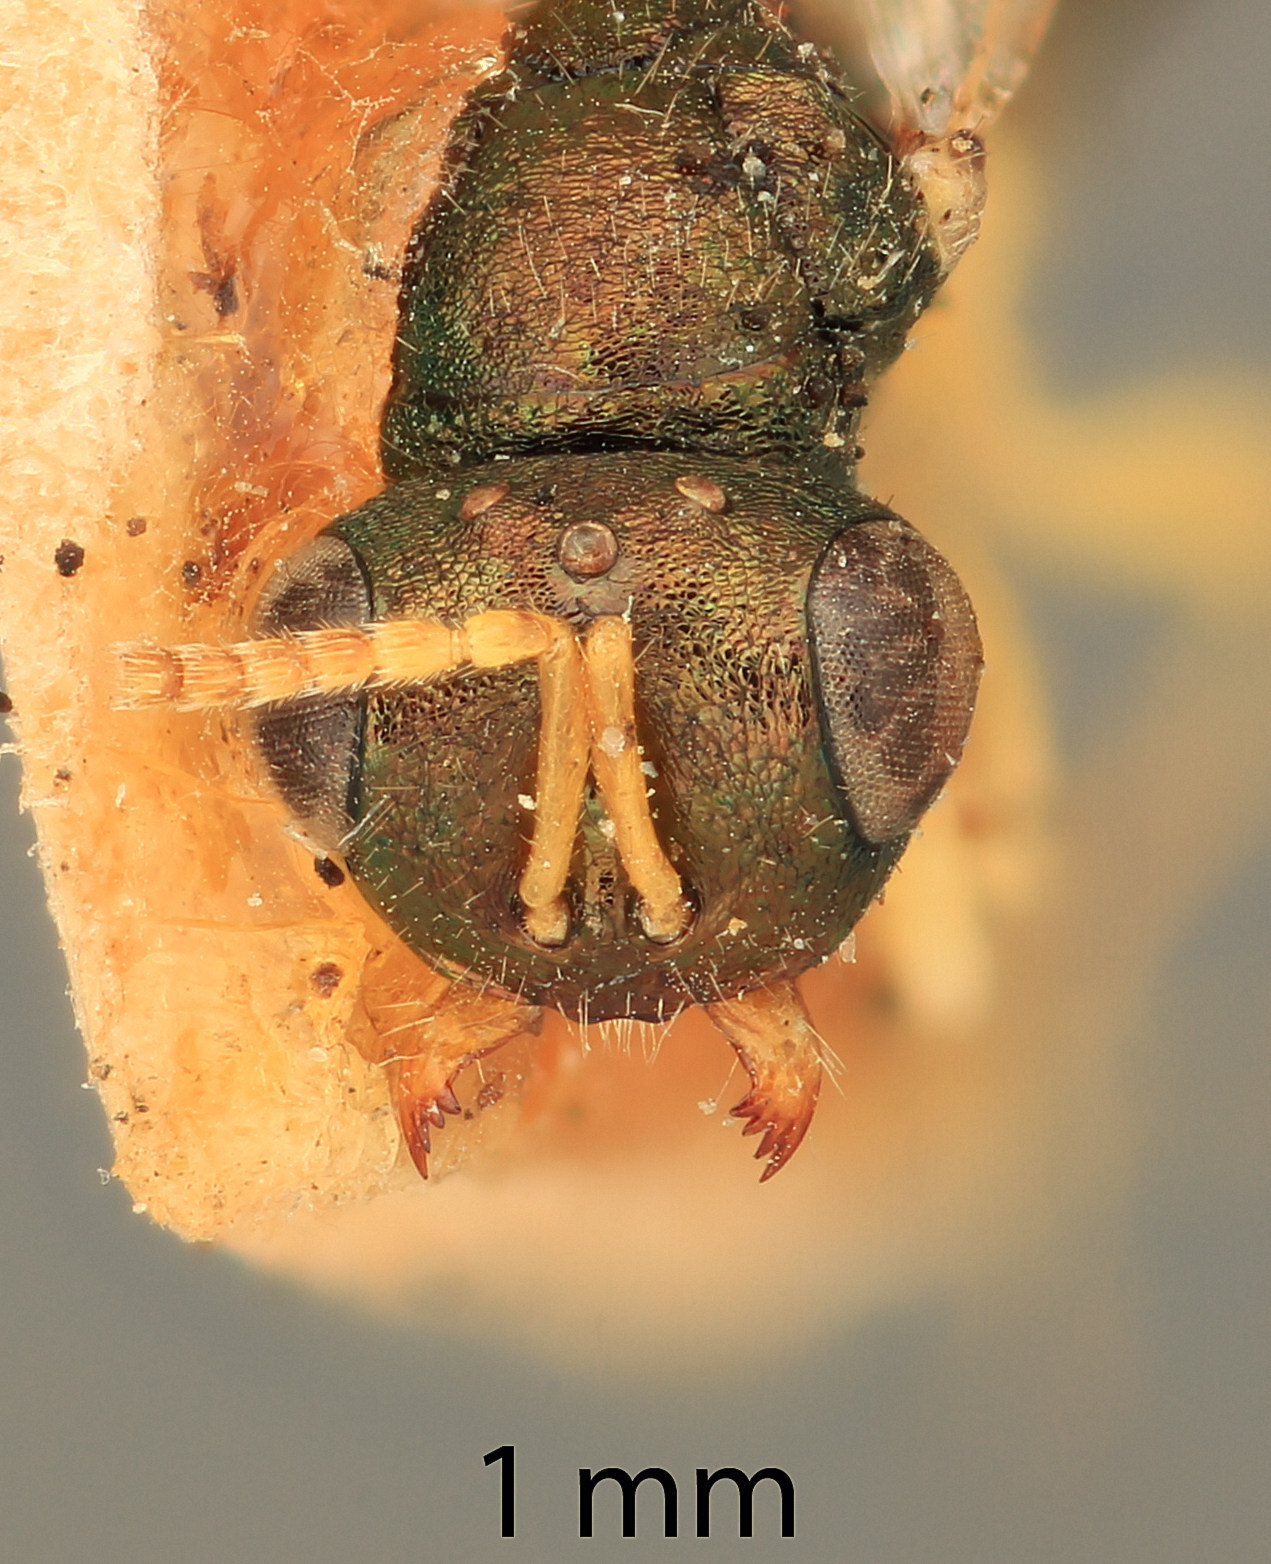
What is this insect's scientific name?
Miscogaster biguttata
